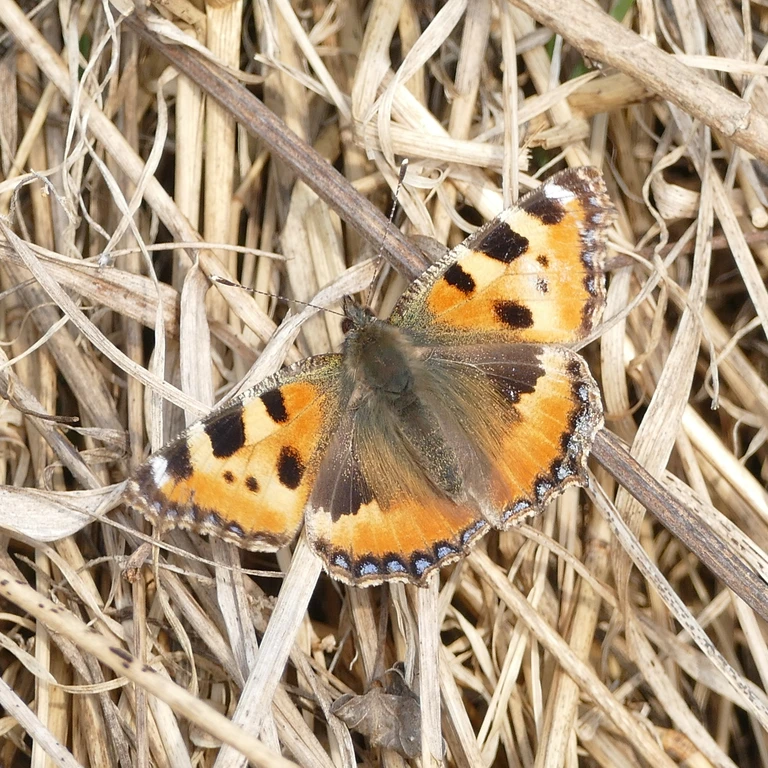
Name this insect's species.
Aglais urticae
